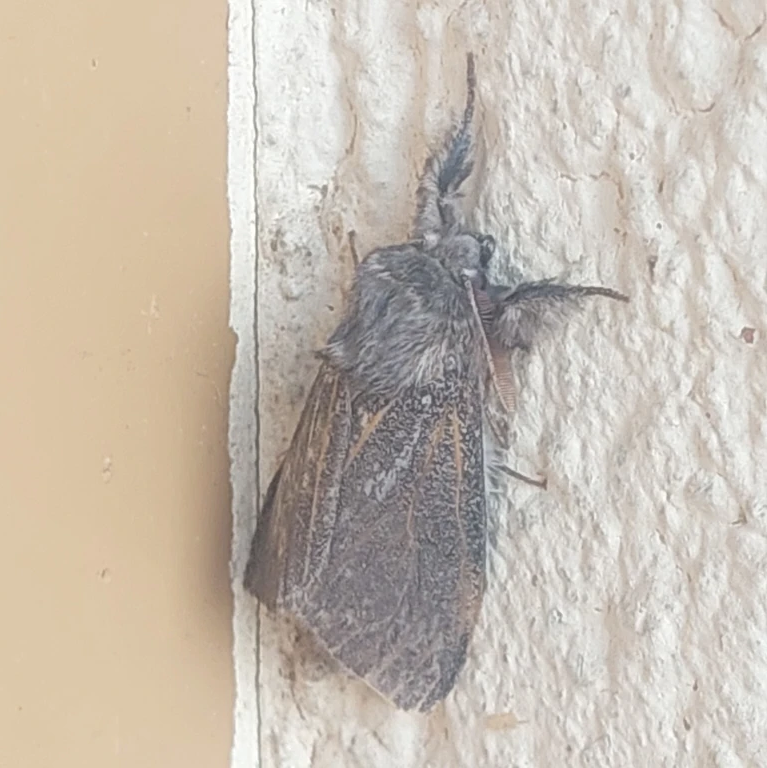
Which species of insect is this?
Calliteara pudibunda
